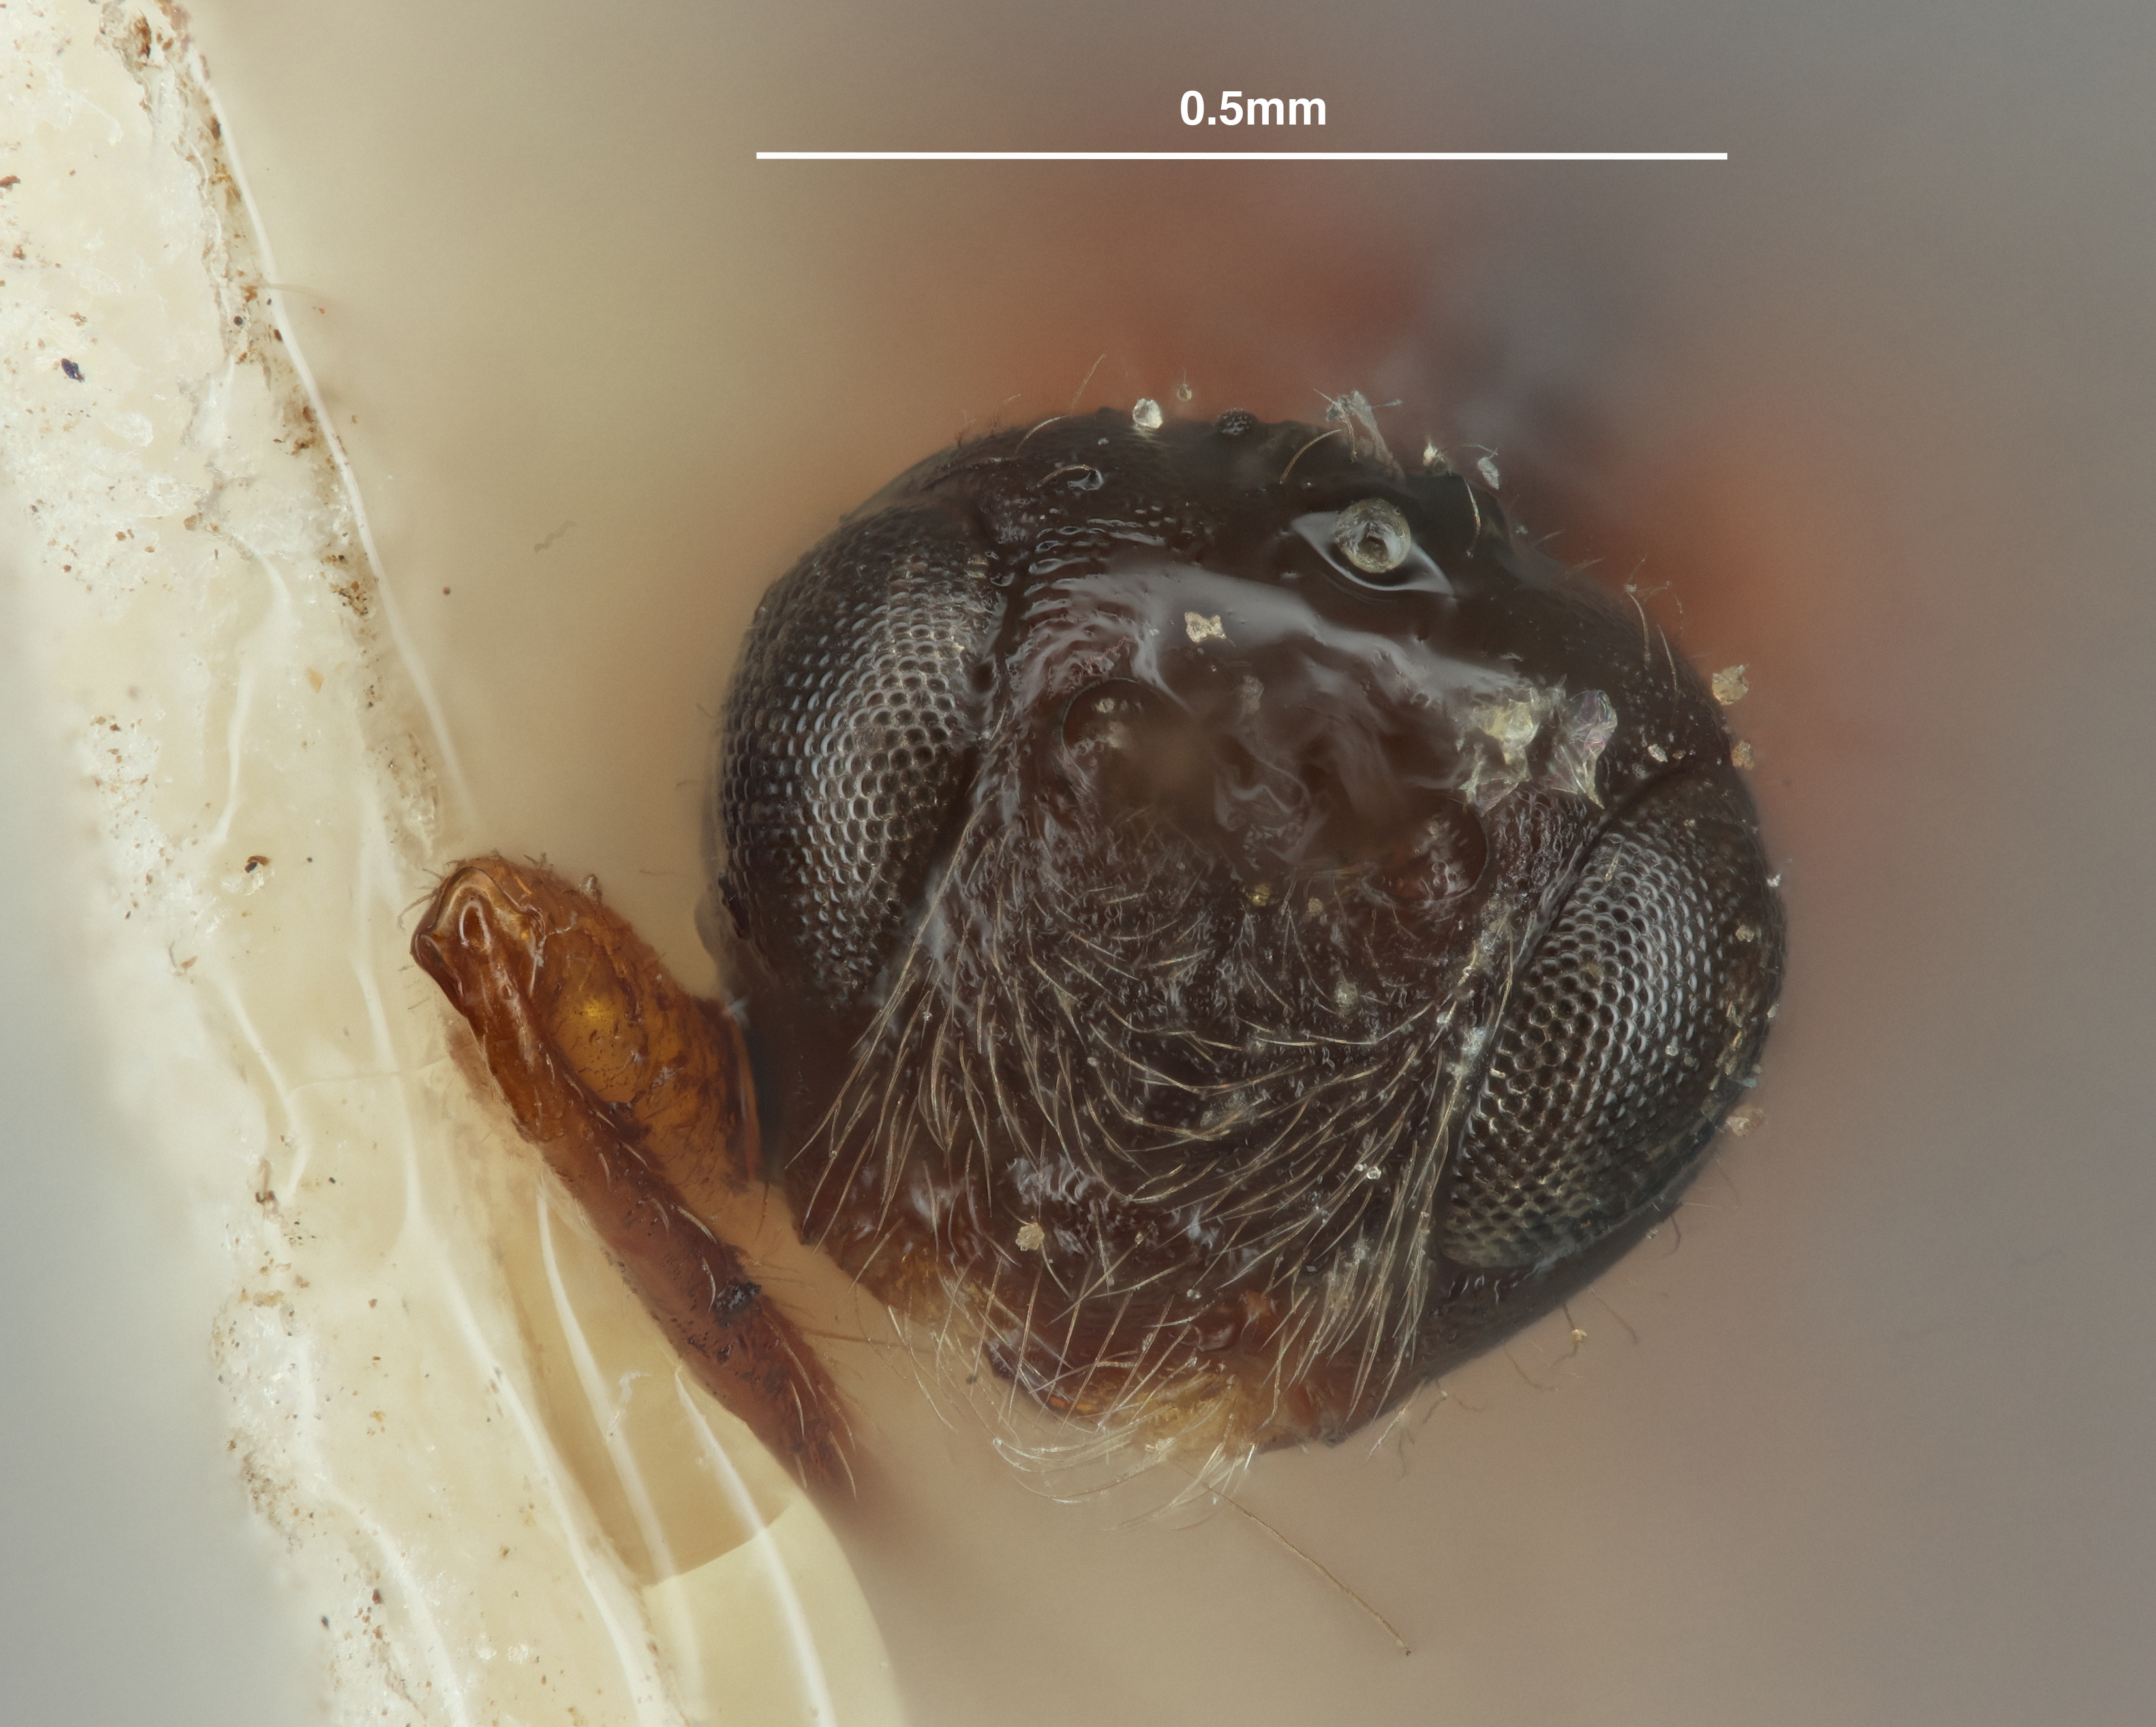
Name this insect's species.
Ademon satanas
